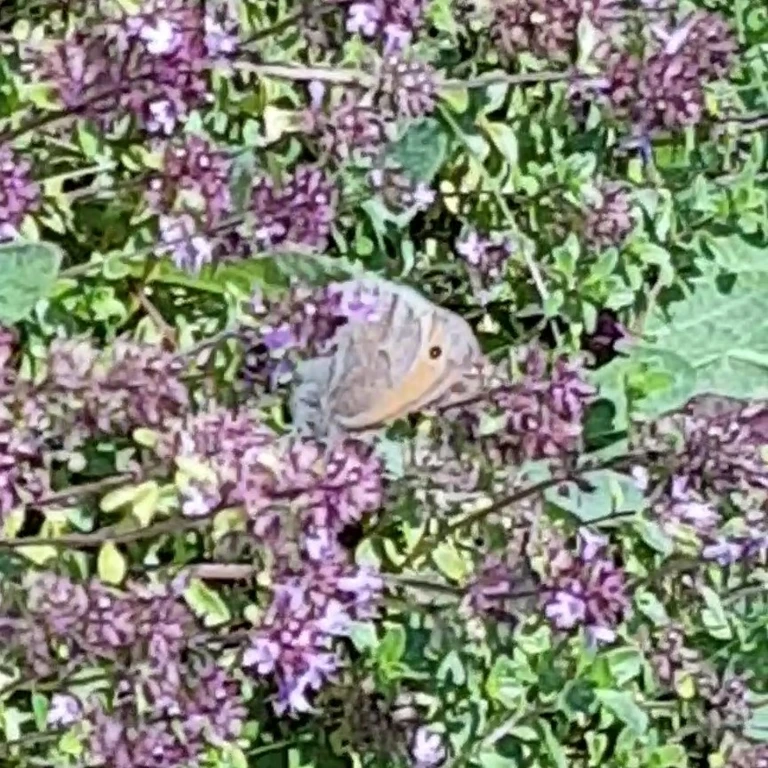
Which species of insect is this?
Coenonympha pamphilus
